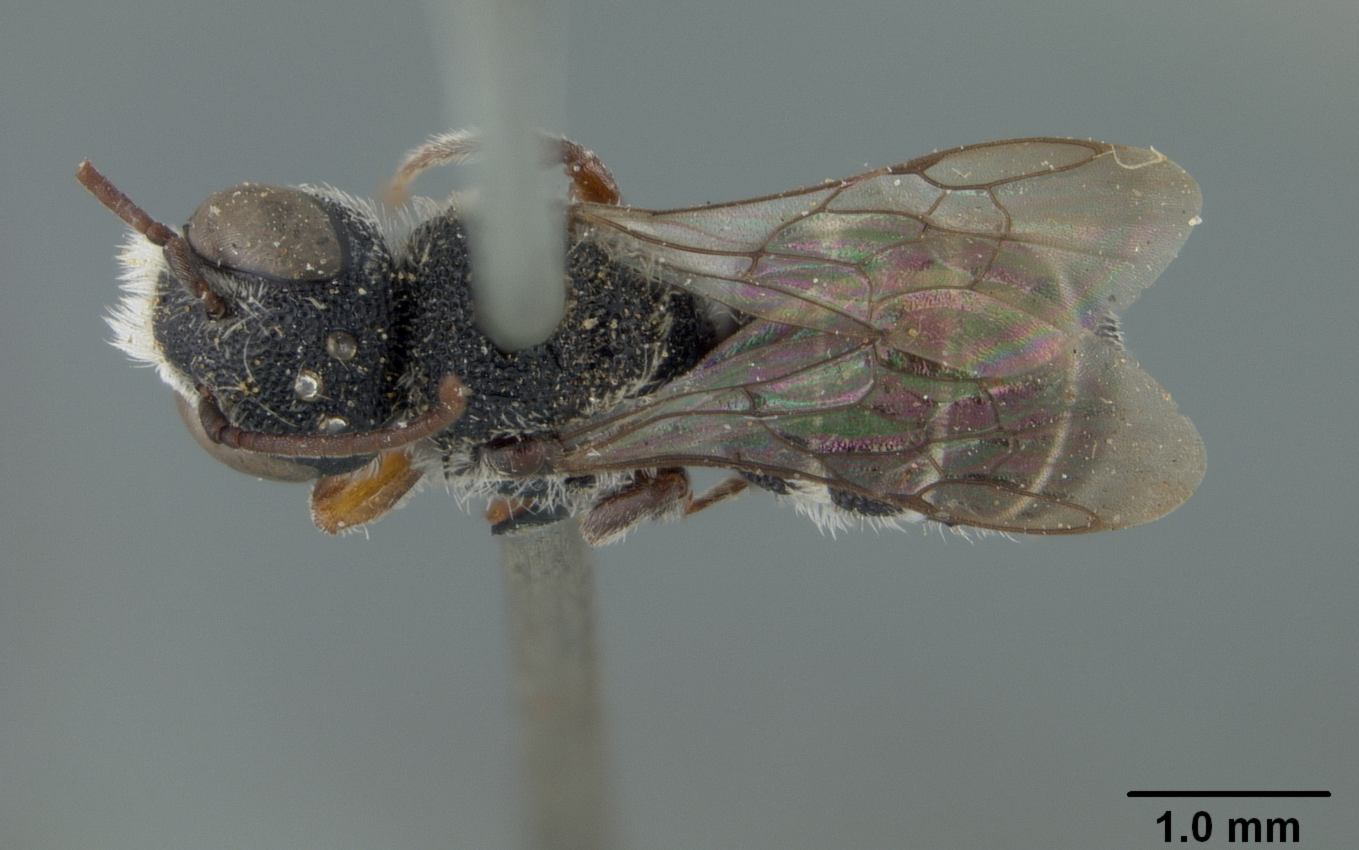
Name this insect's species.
Heriades asteris
